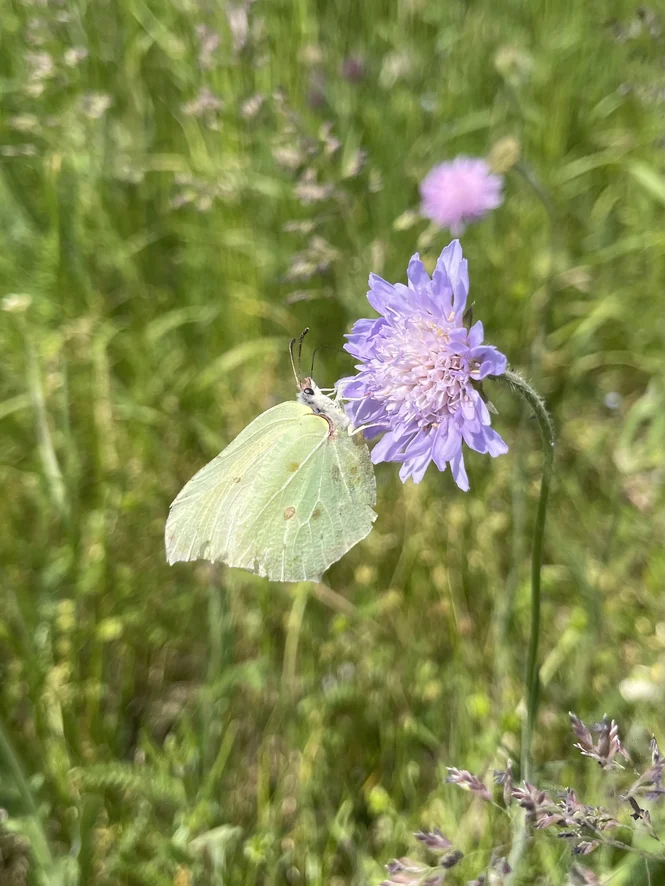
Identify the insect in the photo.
Gonepteryx rhamni
